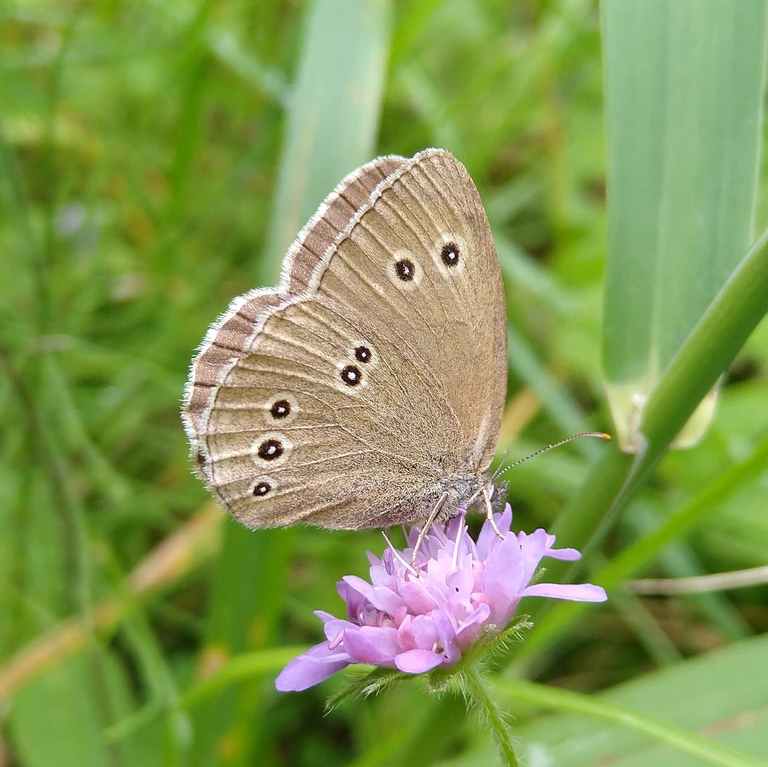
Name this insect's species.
Aphantopus hyperantus
